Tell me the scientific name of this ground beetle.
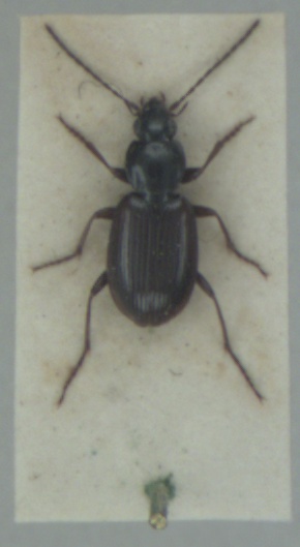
Agonum fuliginosum
